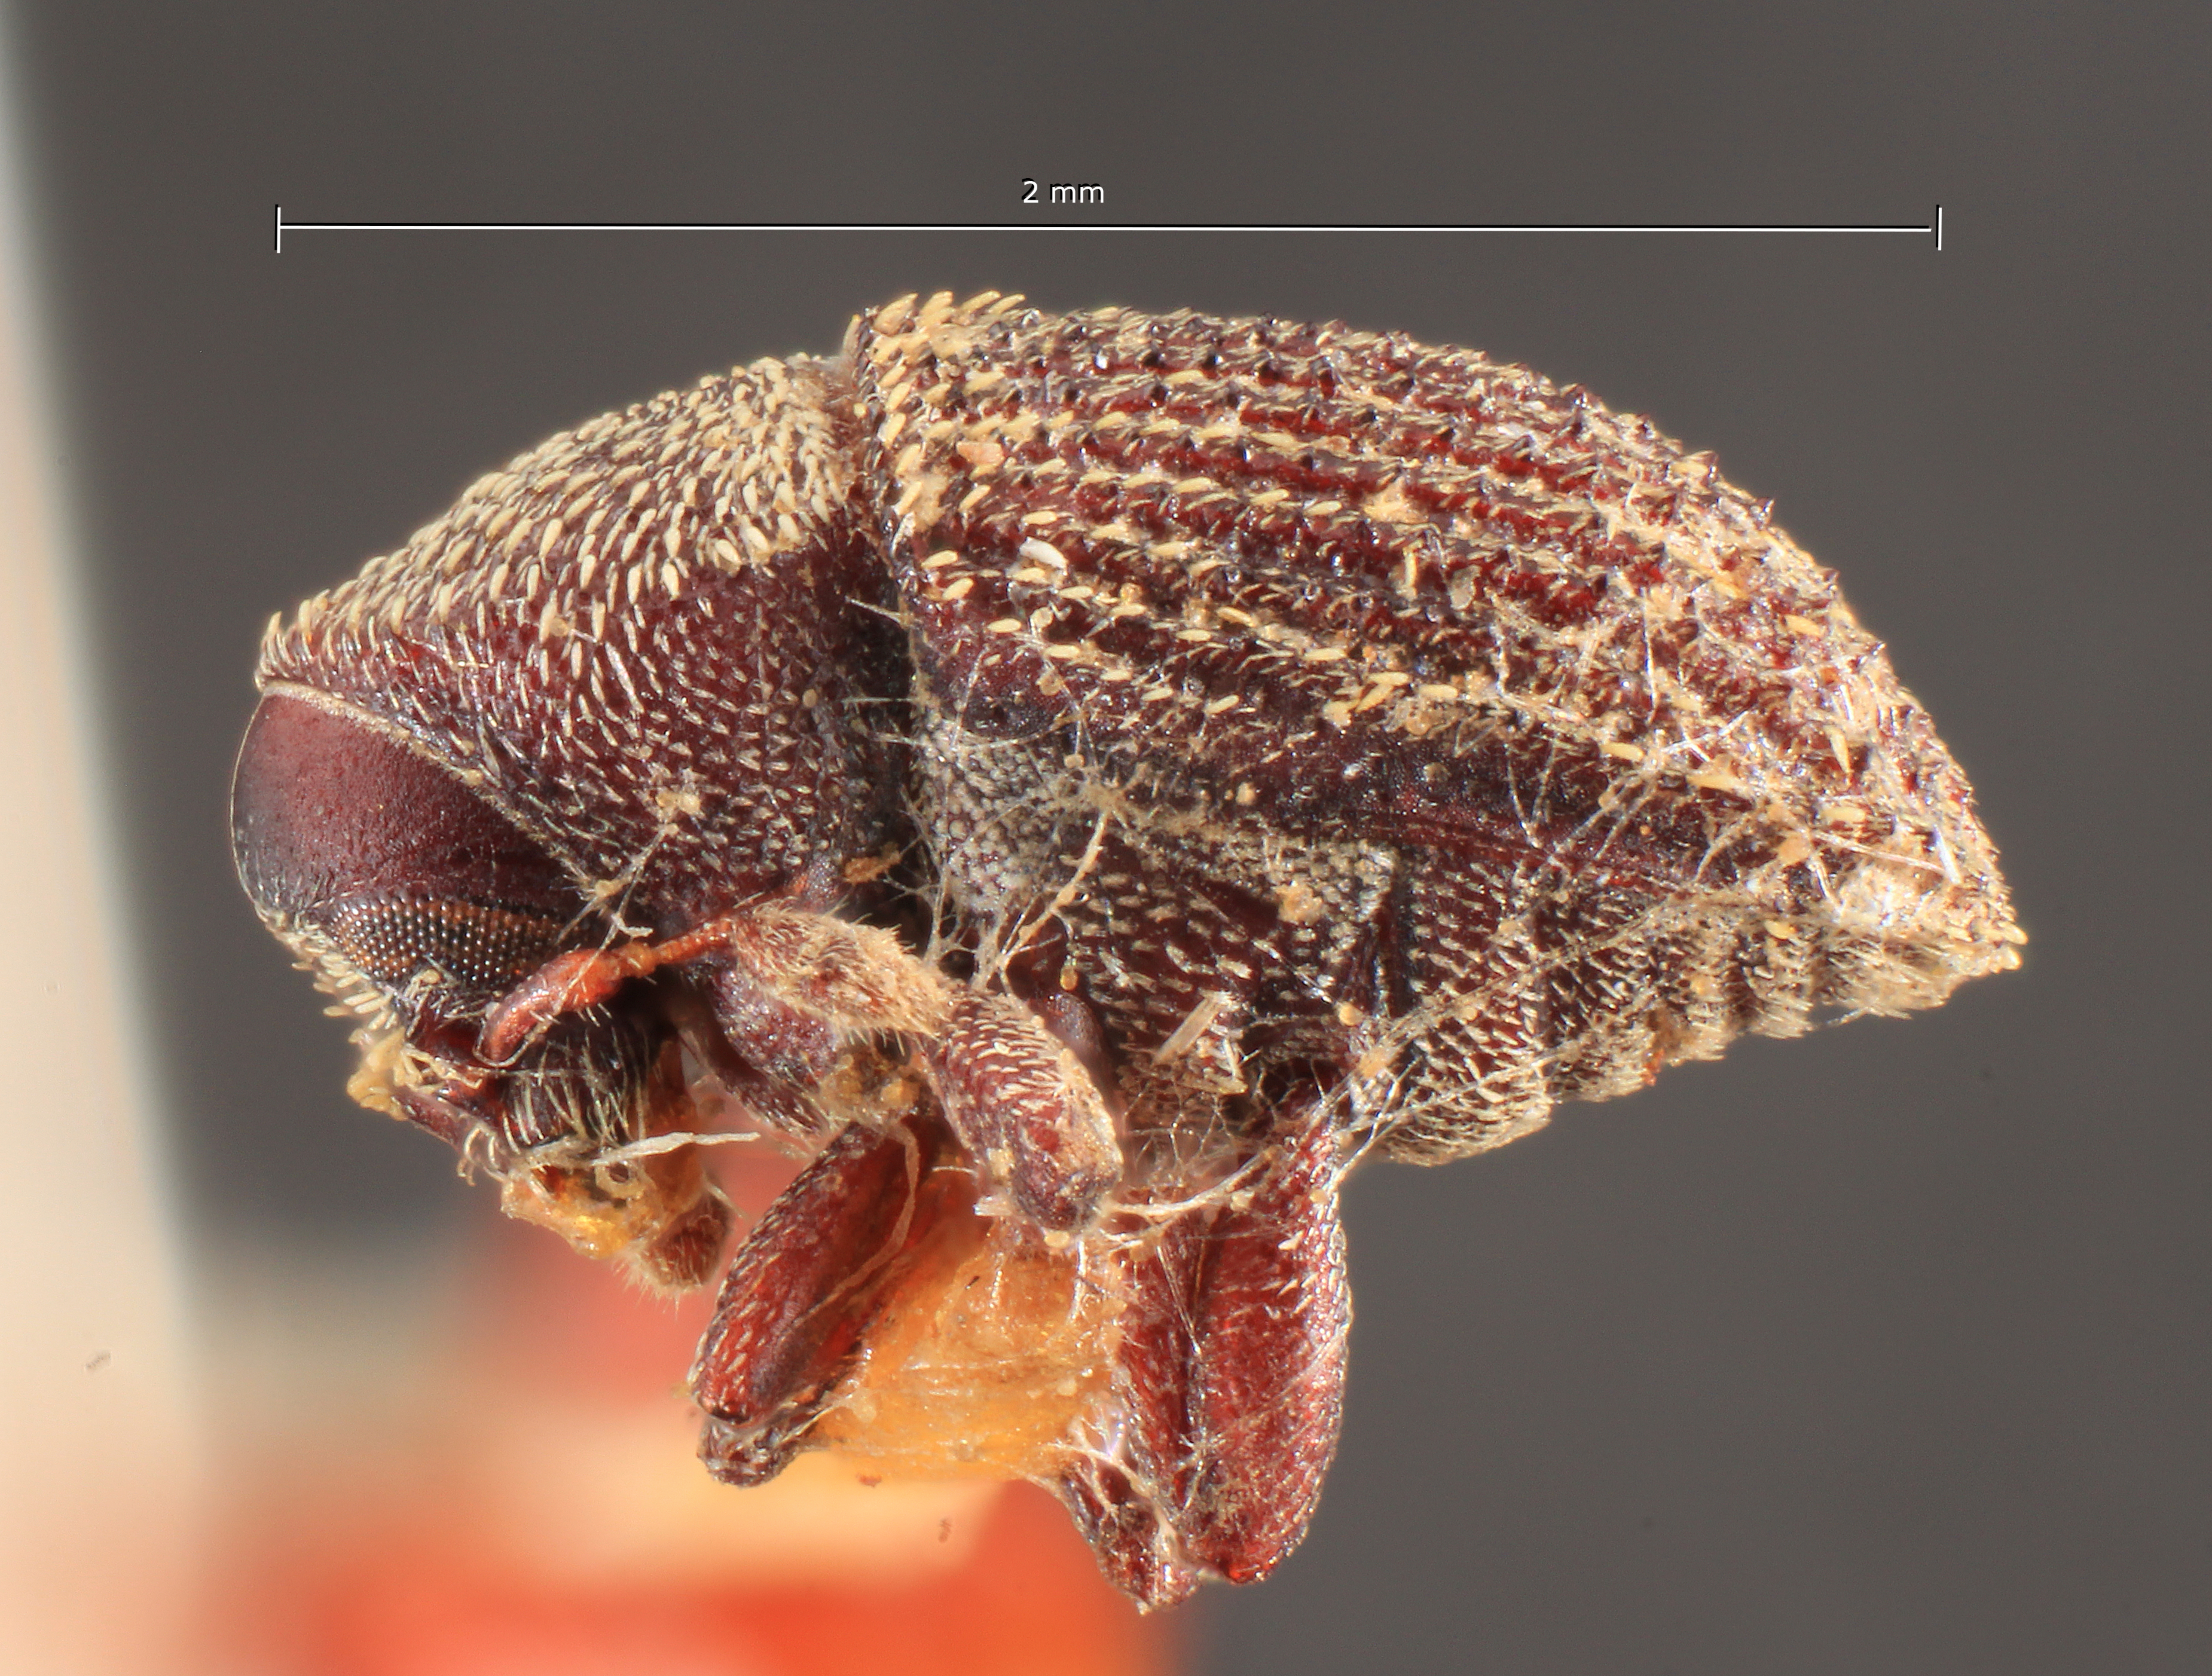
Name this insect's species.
Hylesinus philippinensis
